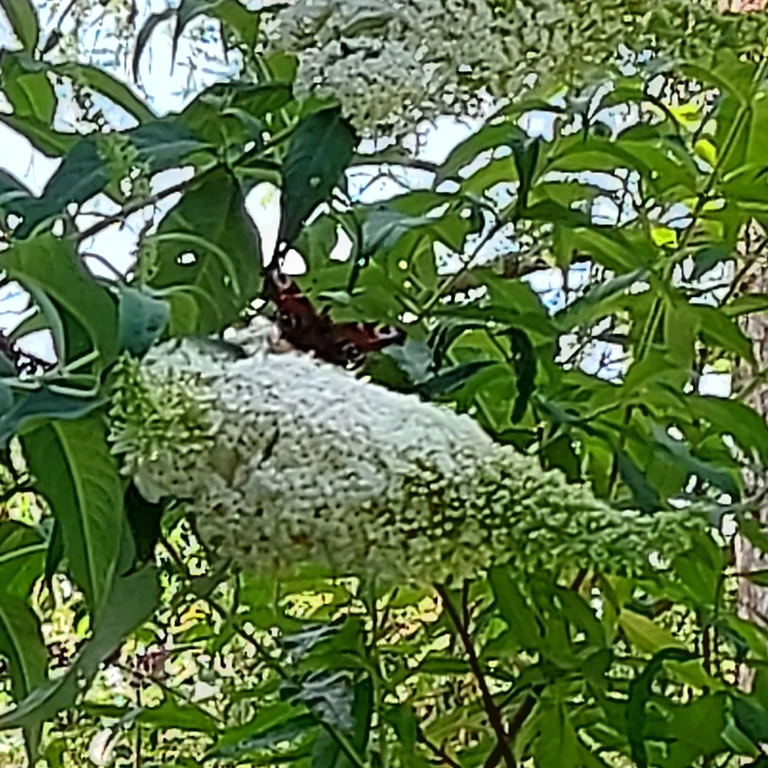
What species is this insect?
Aglais io
